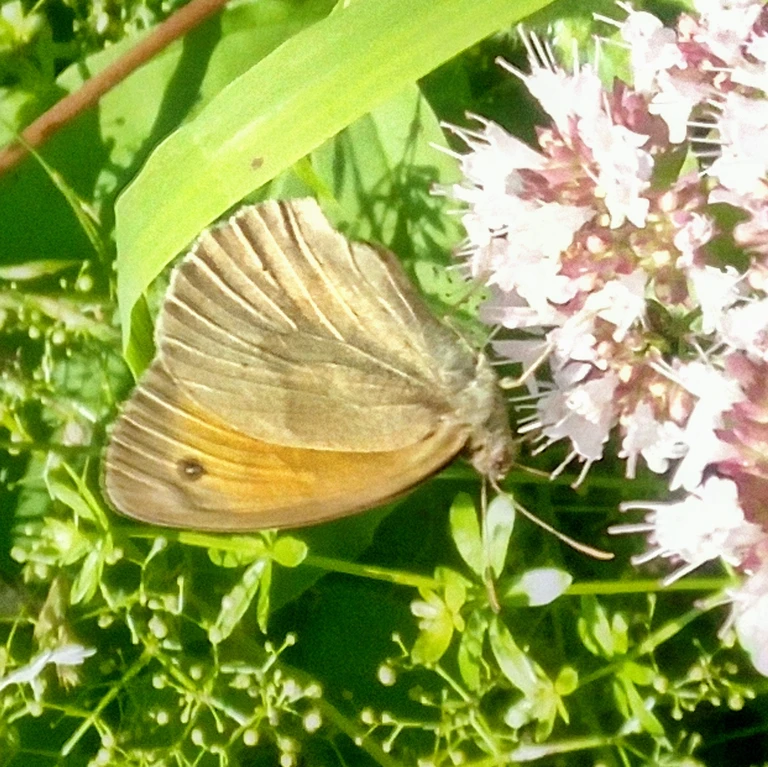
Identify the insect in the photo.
Maniola jurtina
